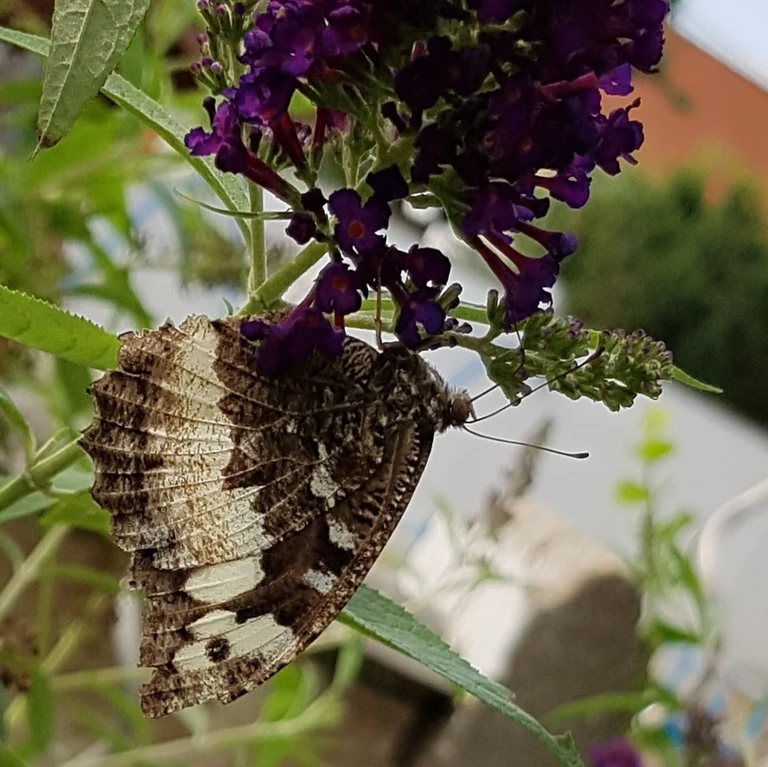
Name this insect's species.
Brintesia circe
